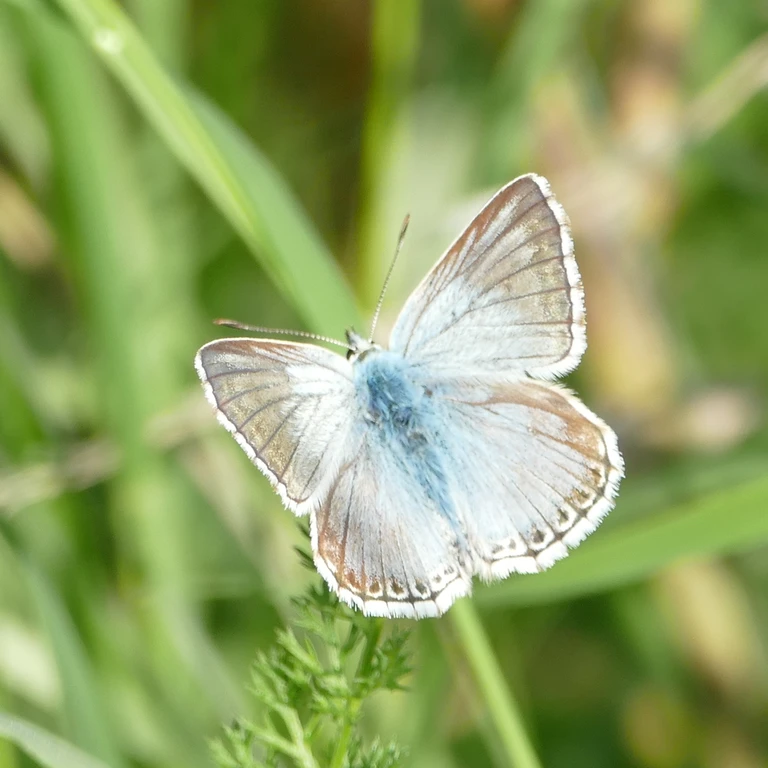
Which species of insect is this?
Lysandra coridon
